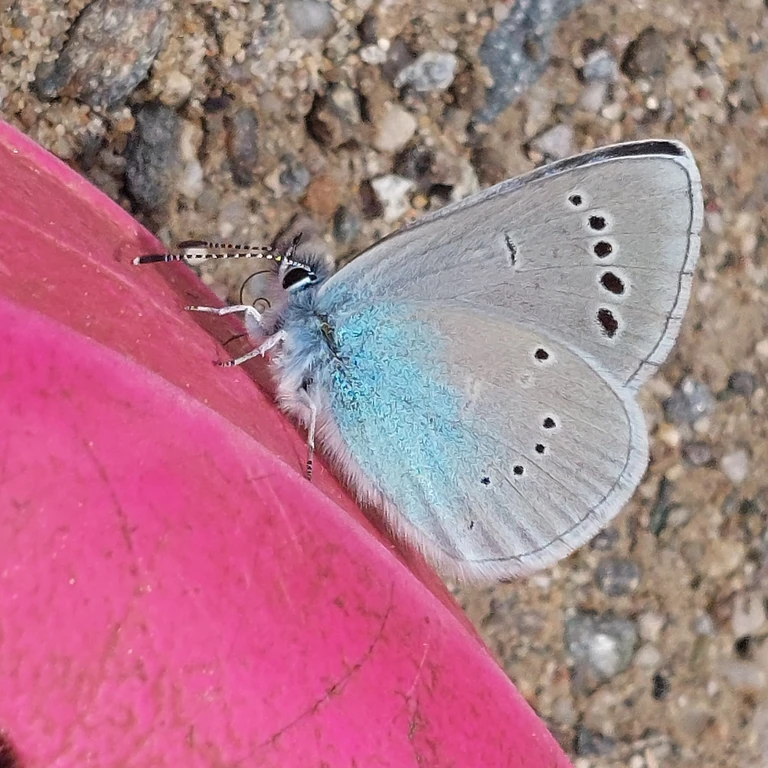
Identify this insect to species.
Glaucopsyche alexis
